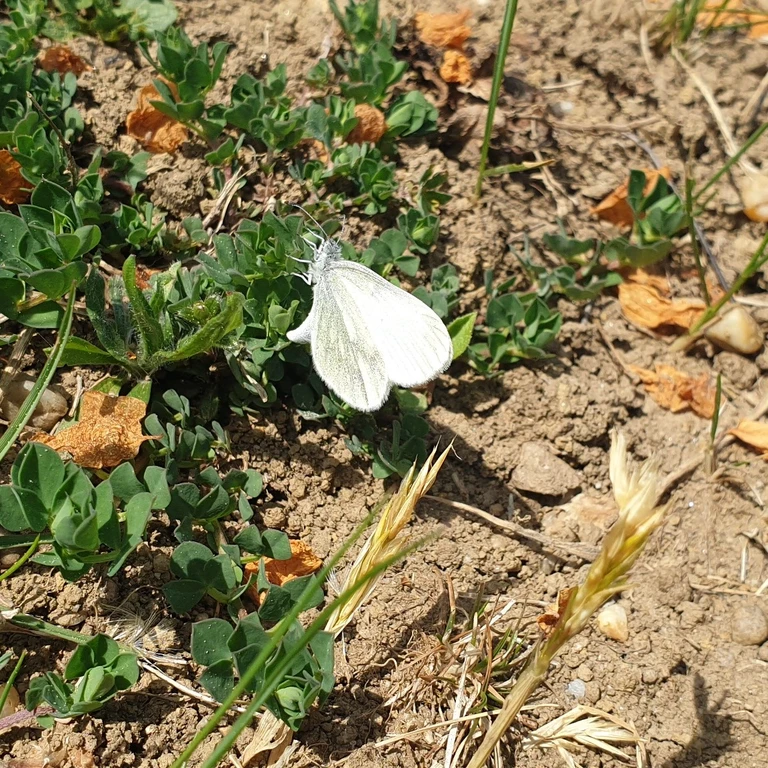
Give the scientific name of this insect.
Leptidea sinapis/juvernica
